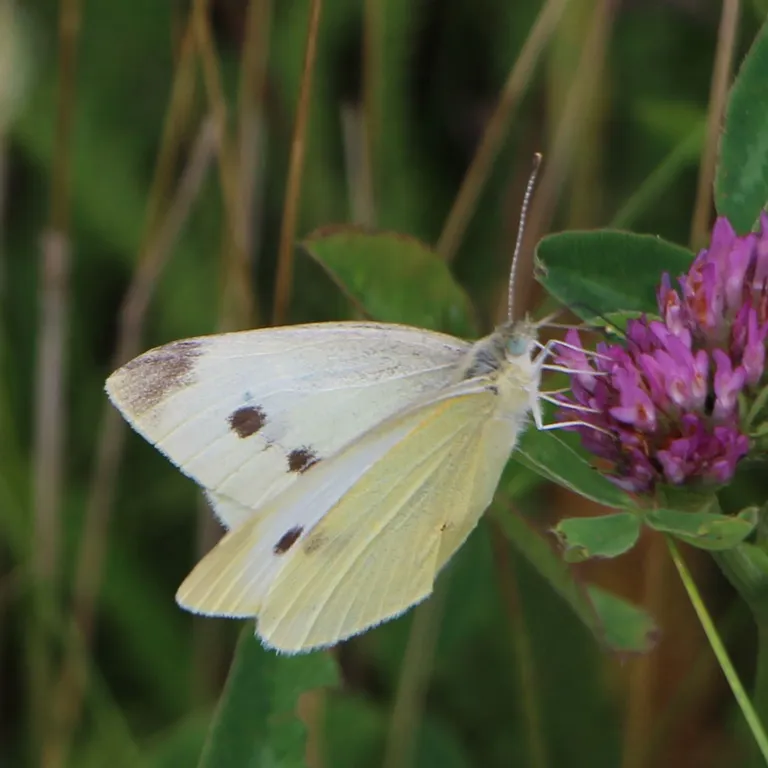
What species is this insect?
Pieris rapae
